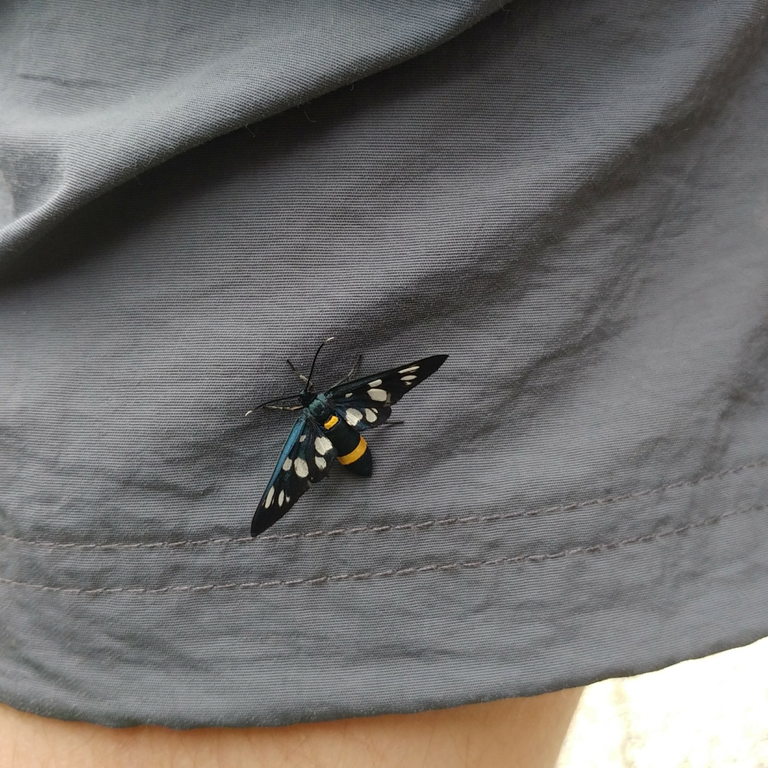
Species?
Amata phegea
